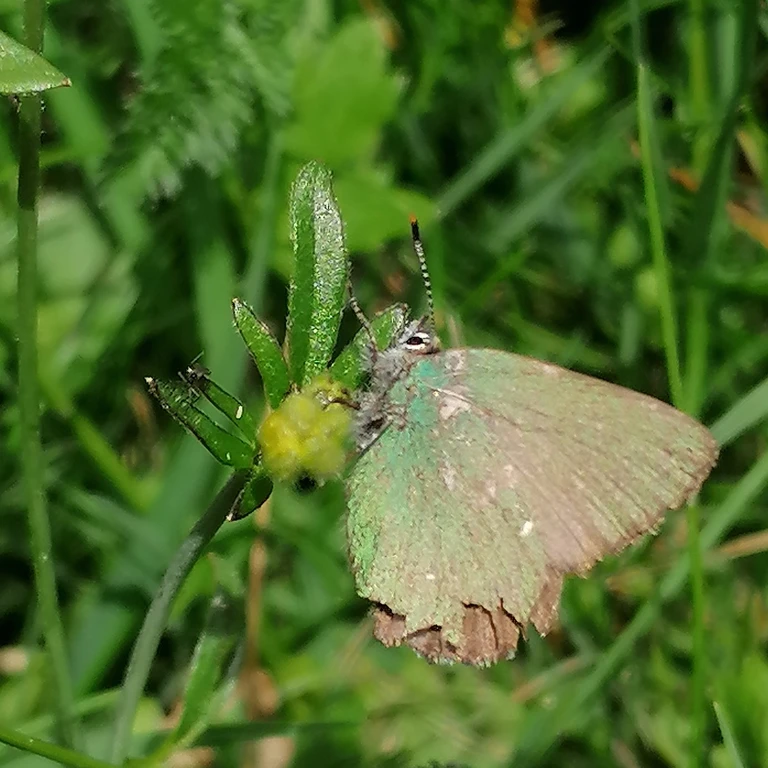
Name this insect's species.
Callophrys rubi
